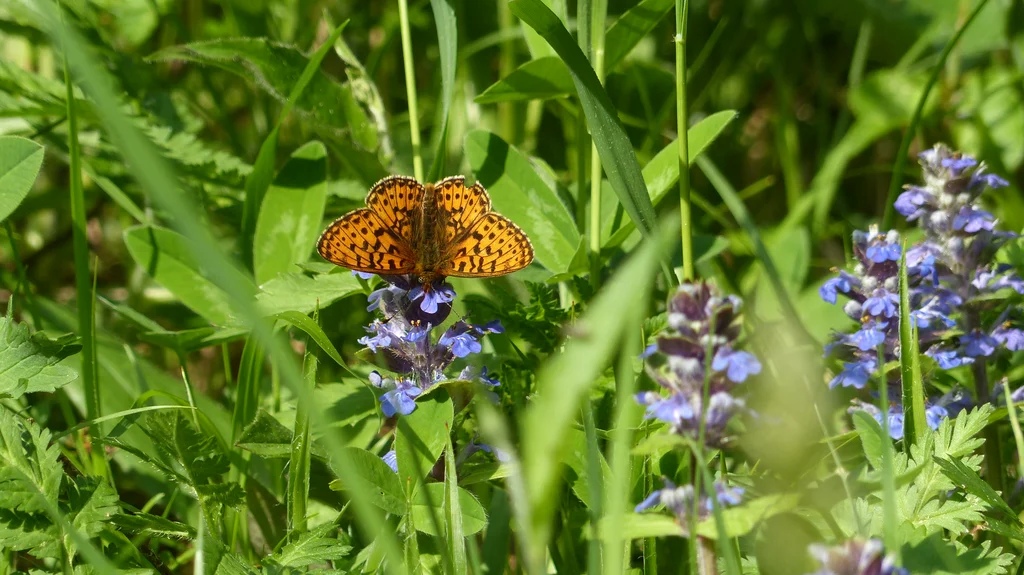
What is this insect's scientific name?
Boloria euphrosyne (also Clossiana euphrosyne)
